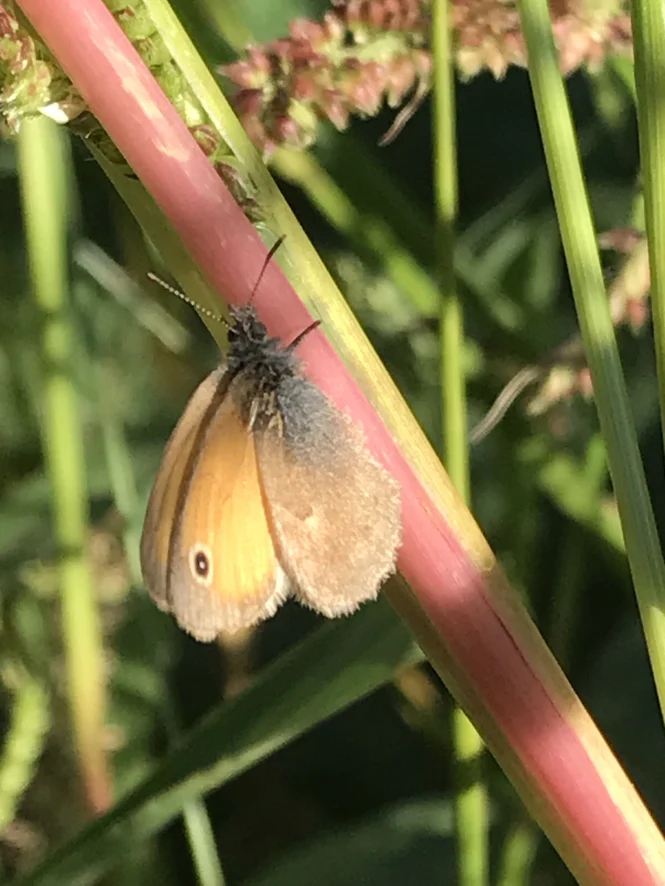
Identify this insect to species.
Coenonympha pamphilus
